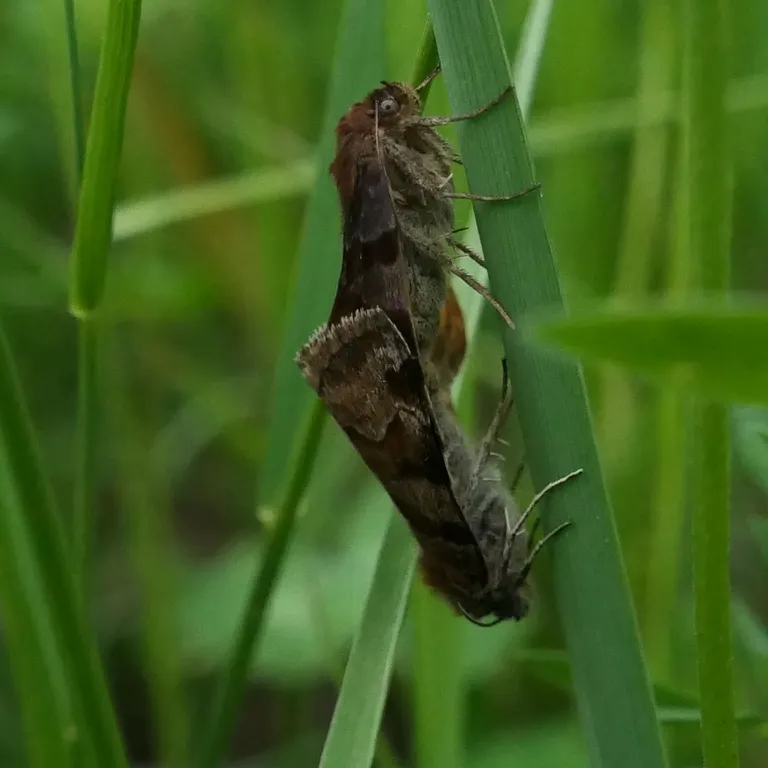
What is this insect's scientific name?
Euclidia glyphica
